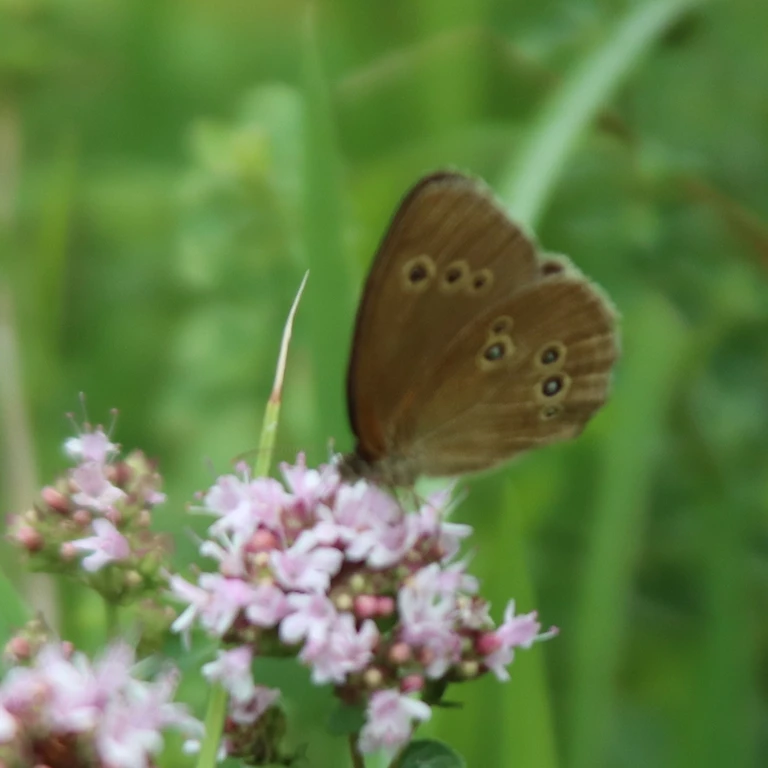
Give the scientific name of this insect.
Aphantopus hyperantus
